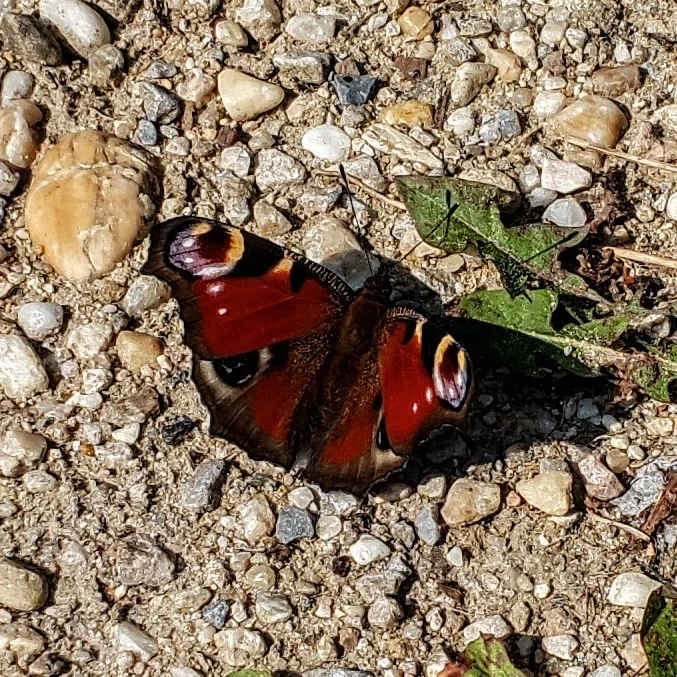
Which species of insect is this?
Aglais io
